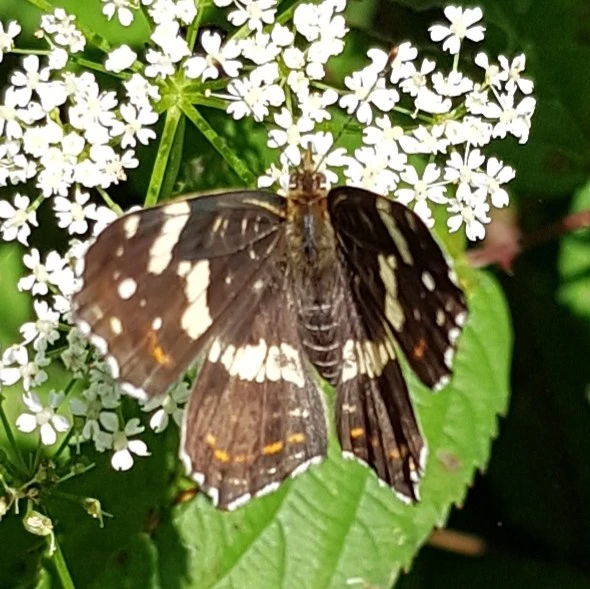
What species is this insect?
Araschnia levana
